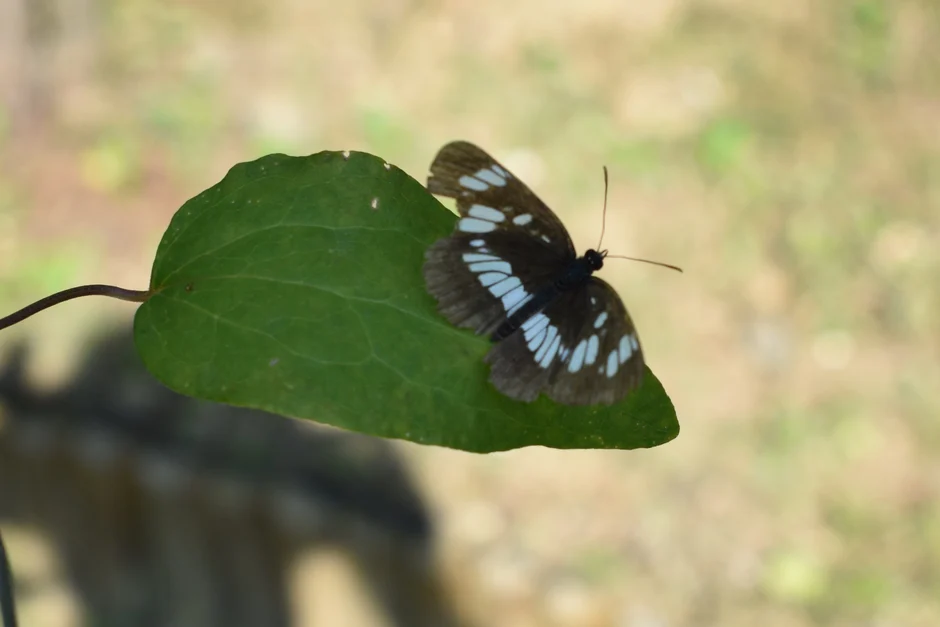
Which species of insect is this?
Neptis rivularis
